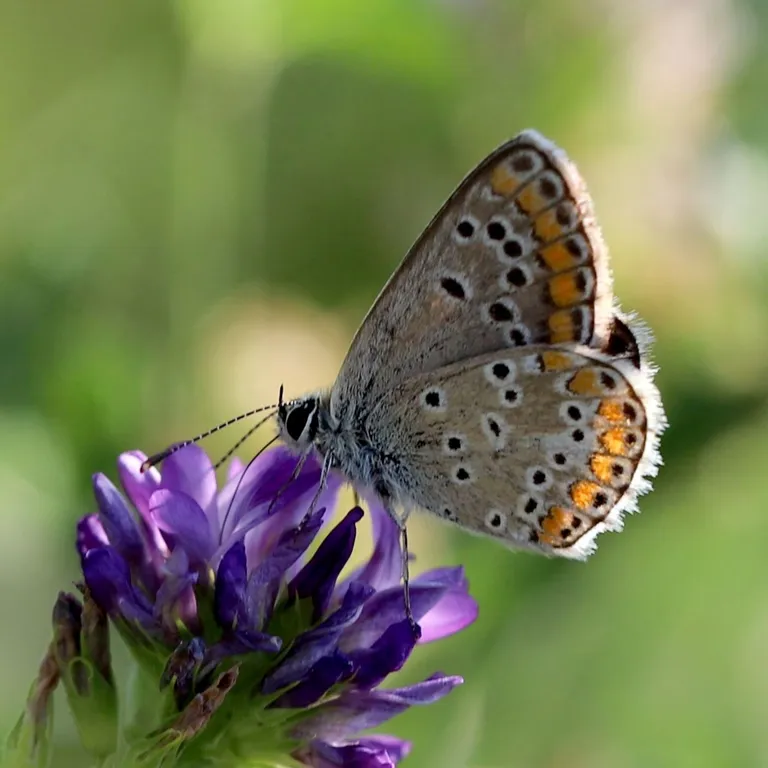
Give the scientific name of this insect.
Aricia agestis/artaxerxes
